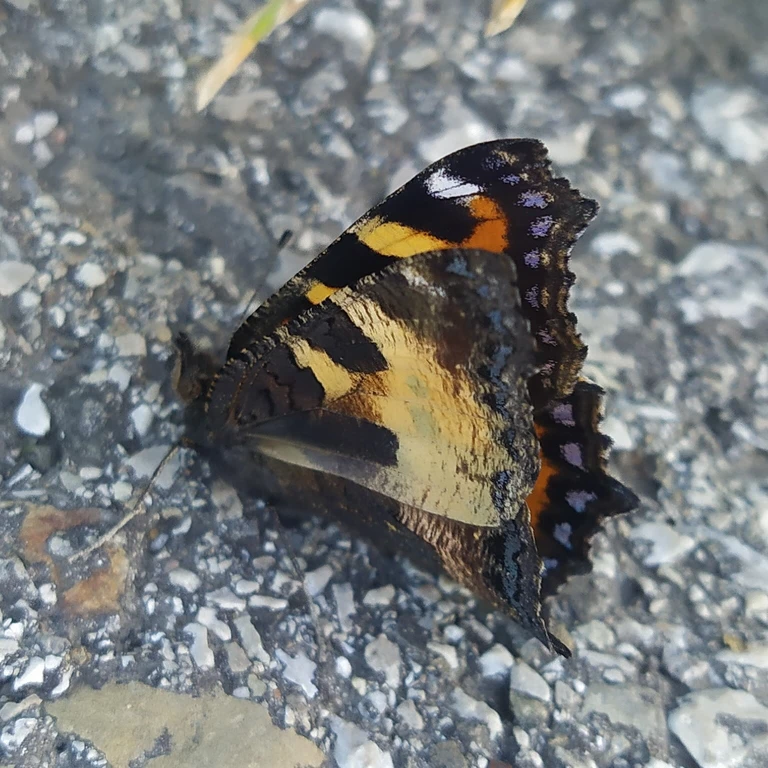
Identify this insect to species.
Aglais urticae
